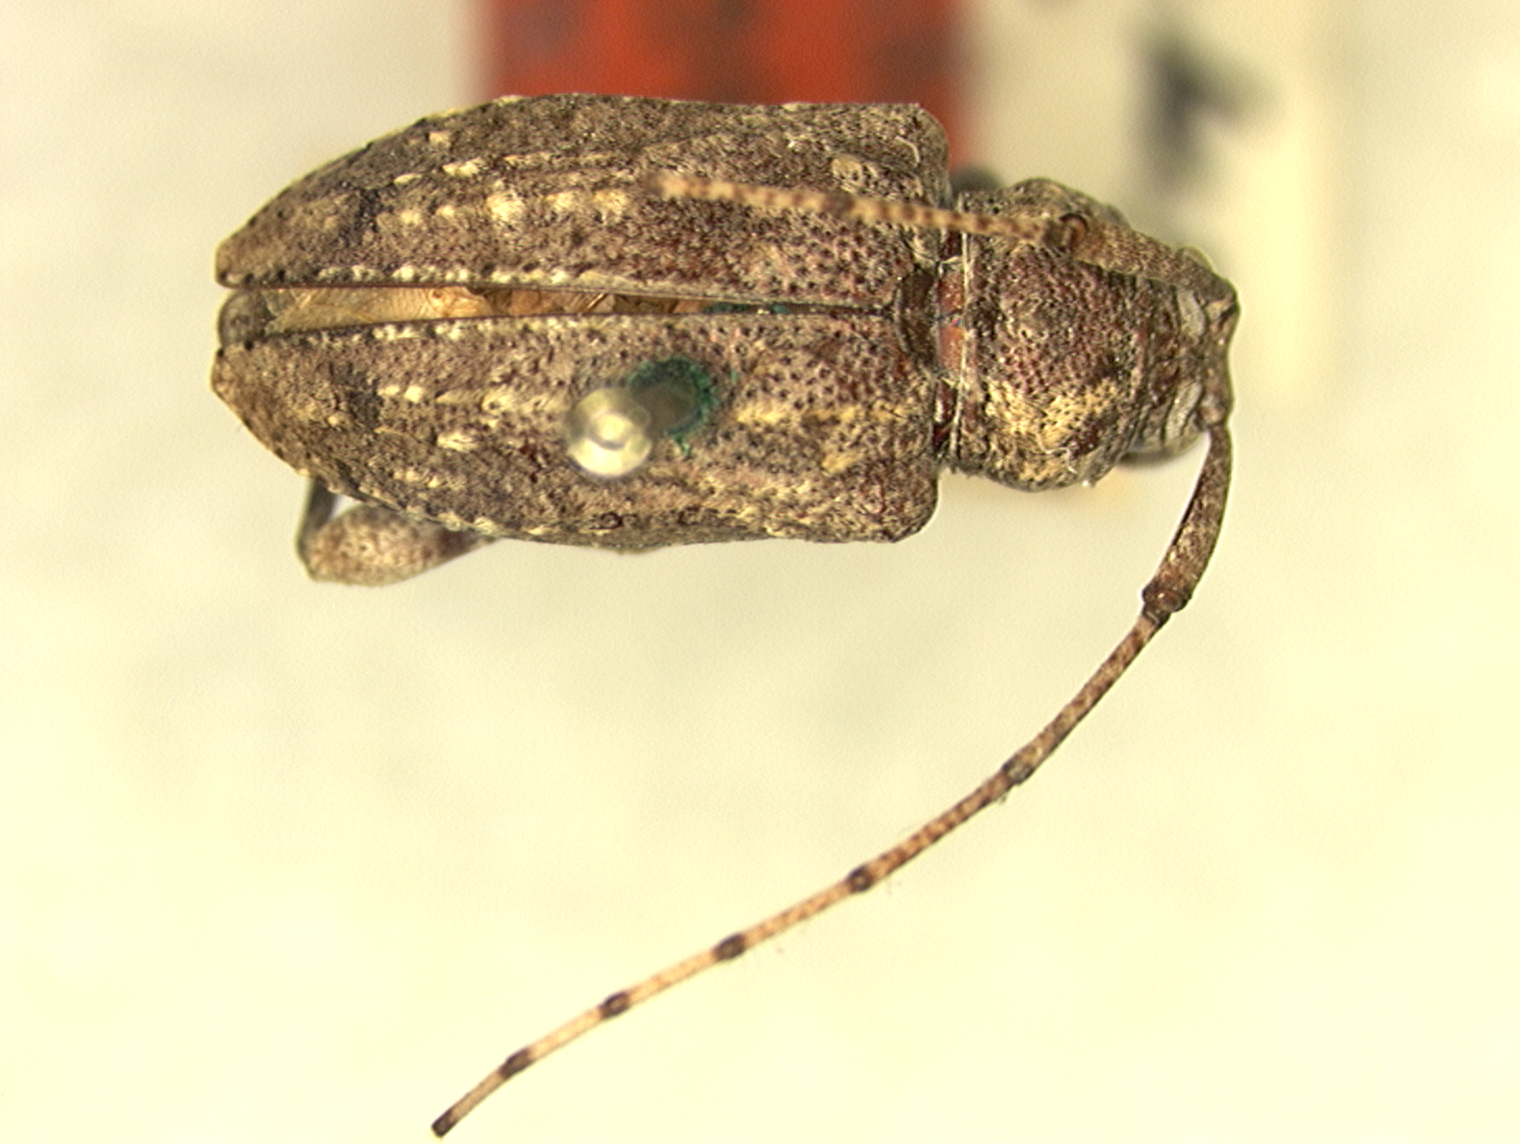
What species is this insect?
Leptostylopsis duvali (also Leptostylus duvali)
